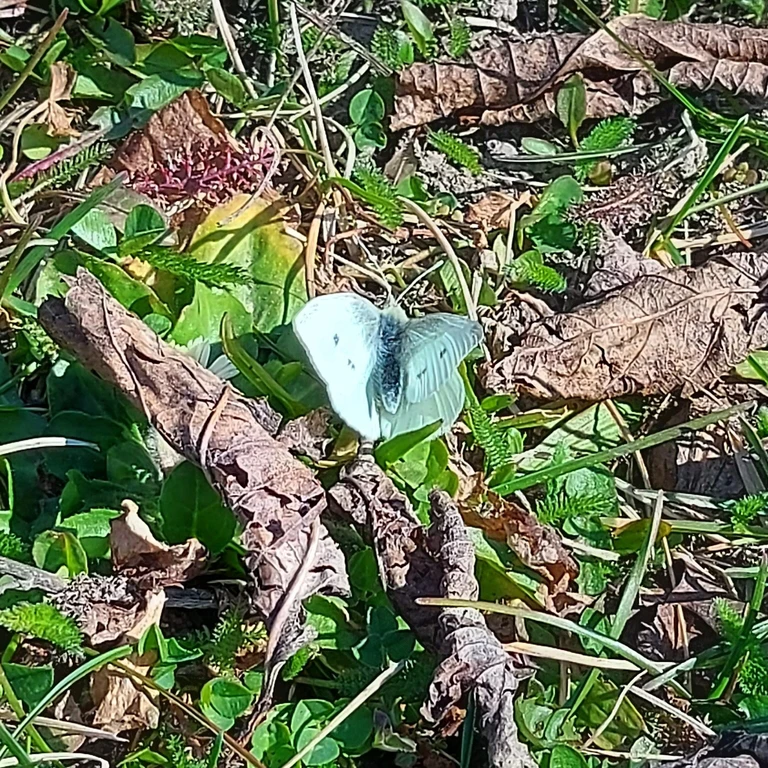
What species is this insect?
Pieris rapae
